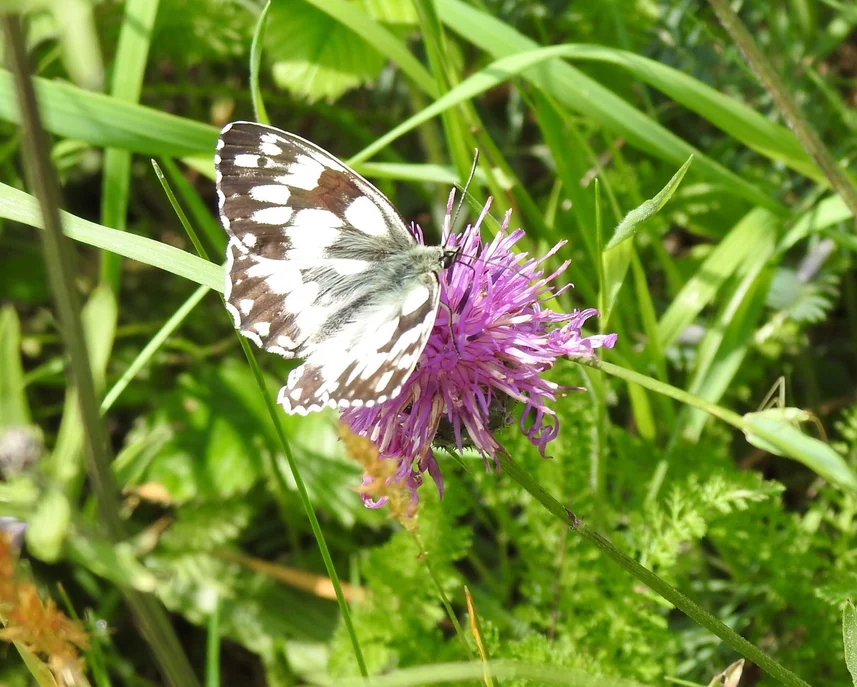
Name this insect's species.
Melanargia galathea
